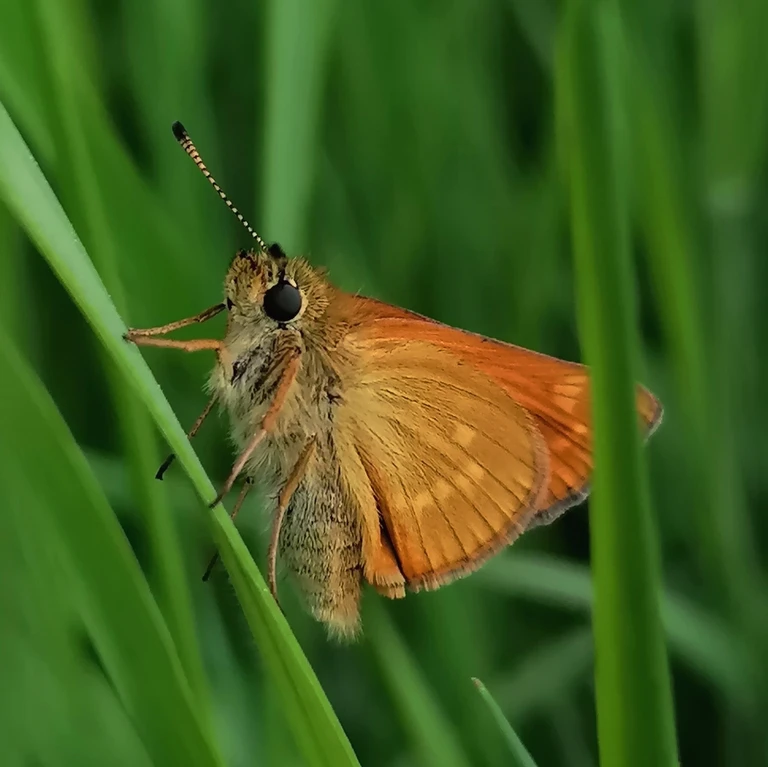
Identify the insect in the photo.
Ochlodes sylvanus (also Ochlodes venata)
